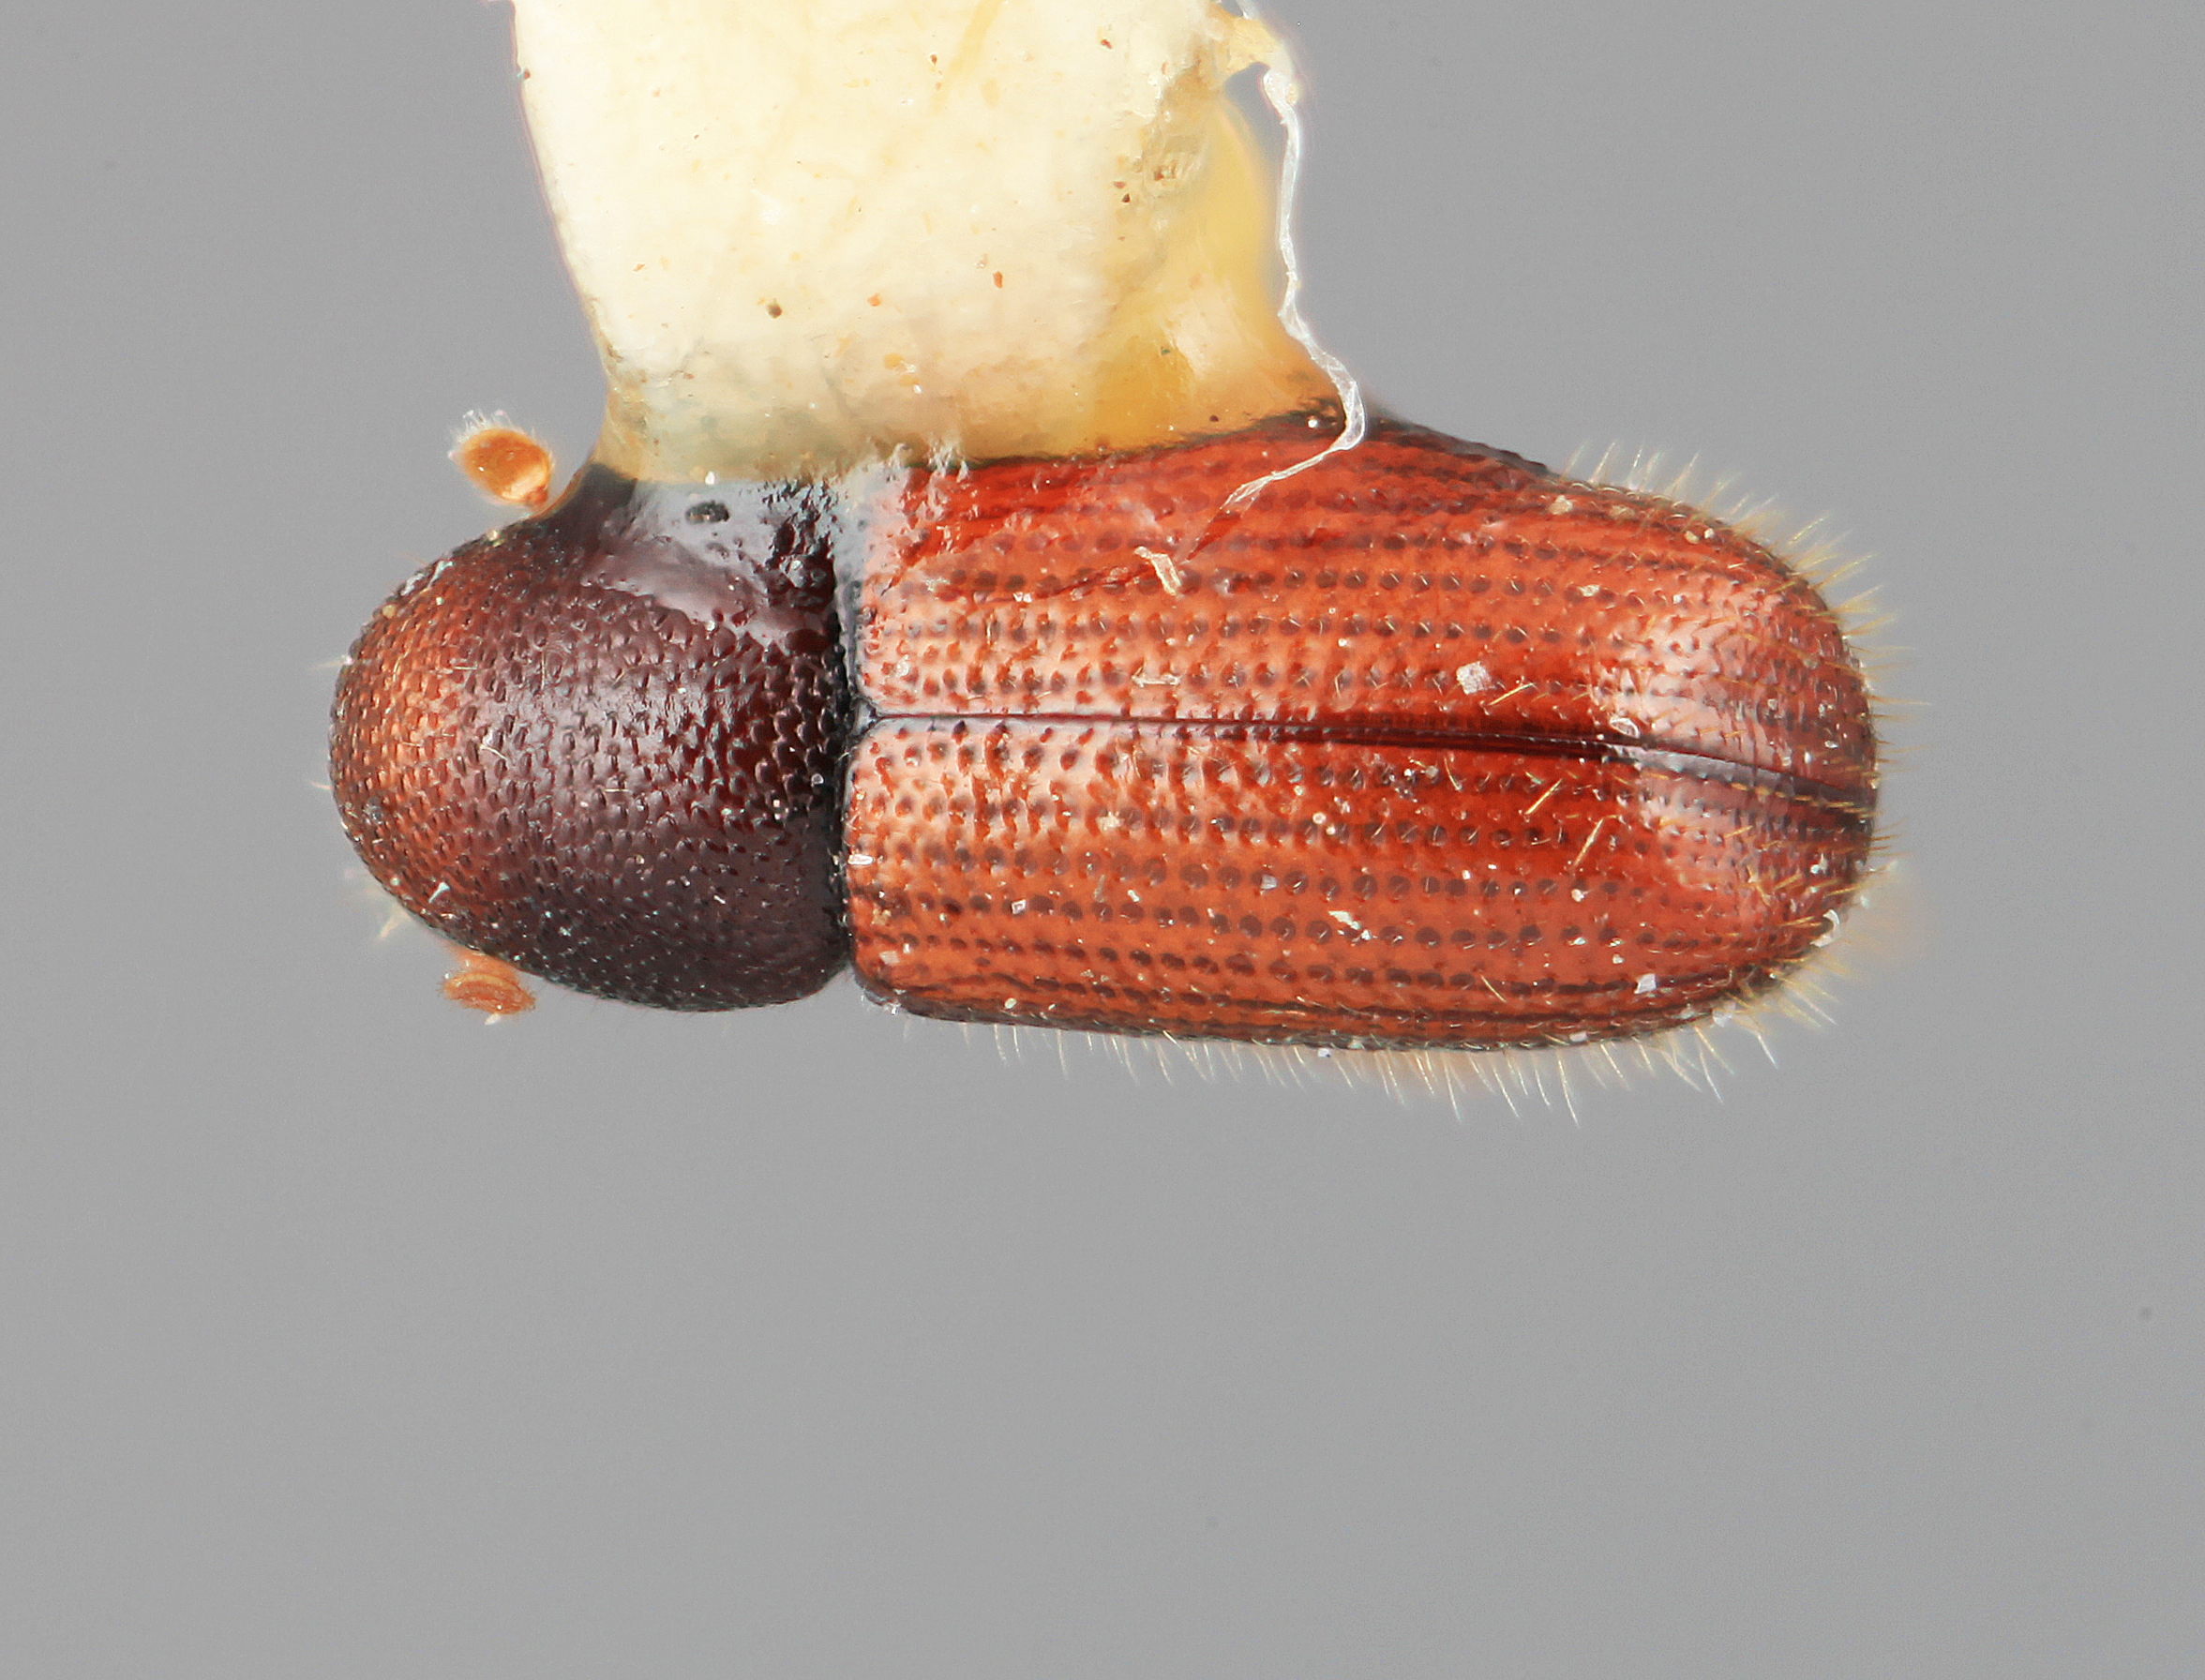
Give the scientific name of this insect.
Dendrocranulus fulgidus
